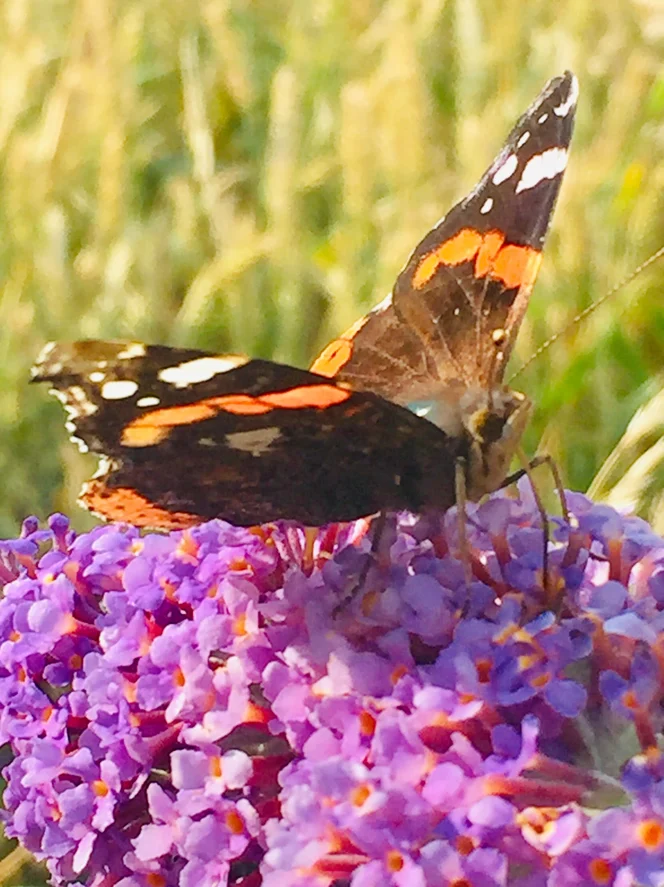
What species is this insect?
Vanessa atalanta
